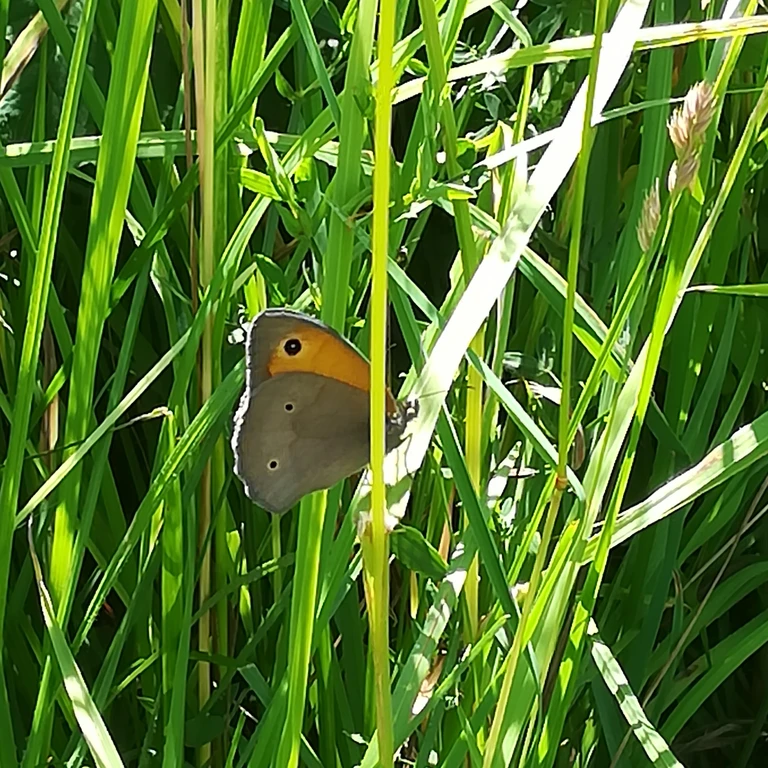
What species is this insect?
Maniola jurtina
